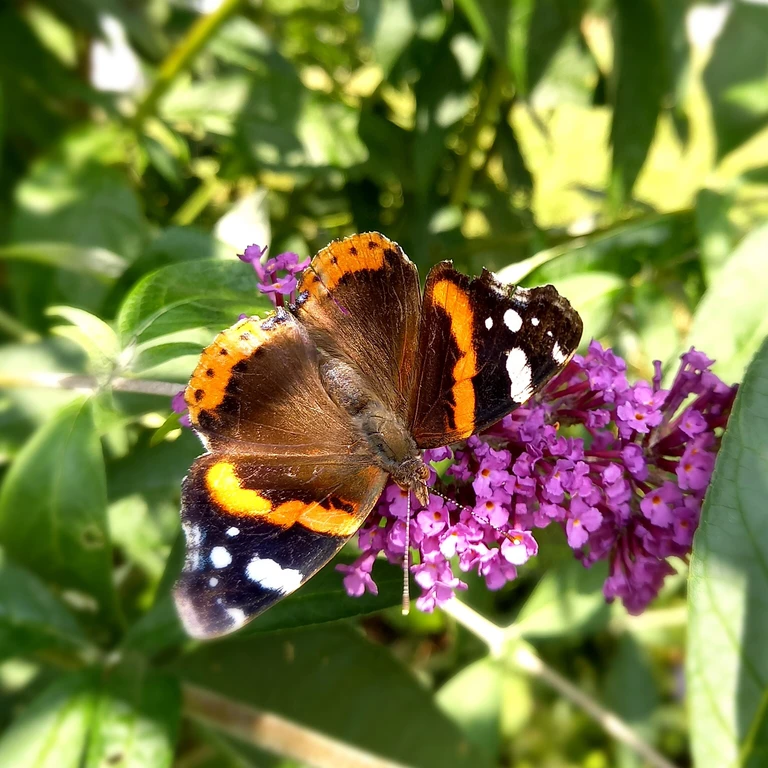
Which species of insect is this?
Vanessa atalanta
